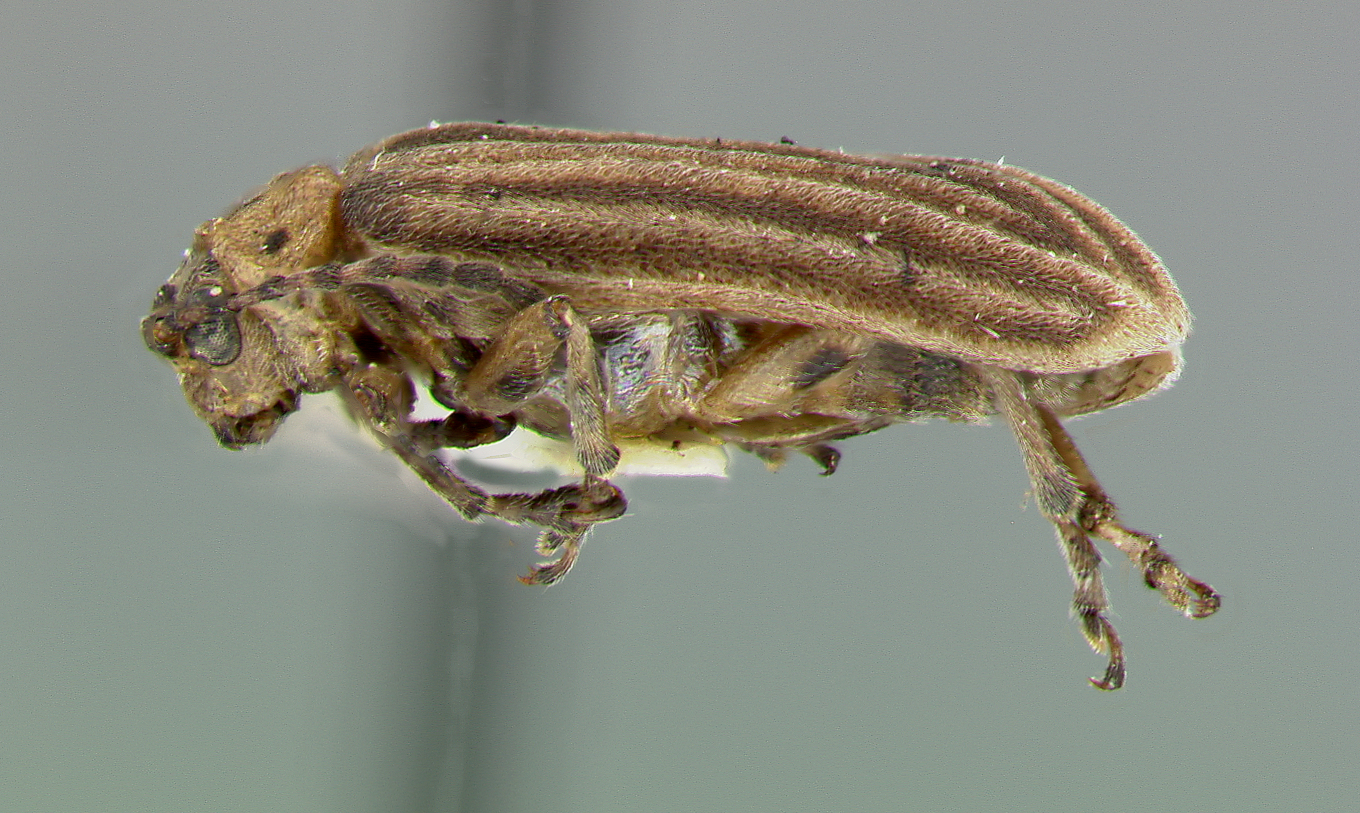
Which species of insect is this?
Galerucella oteroi
